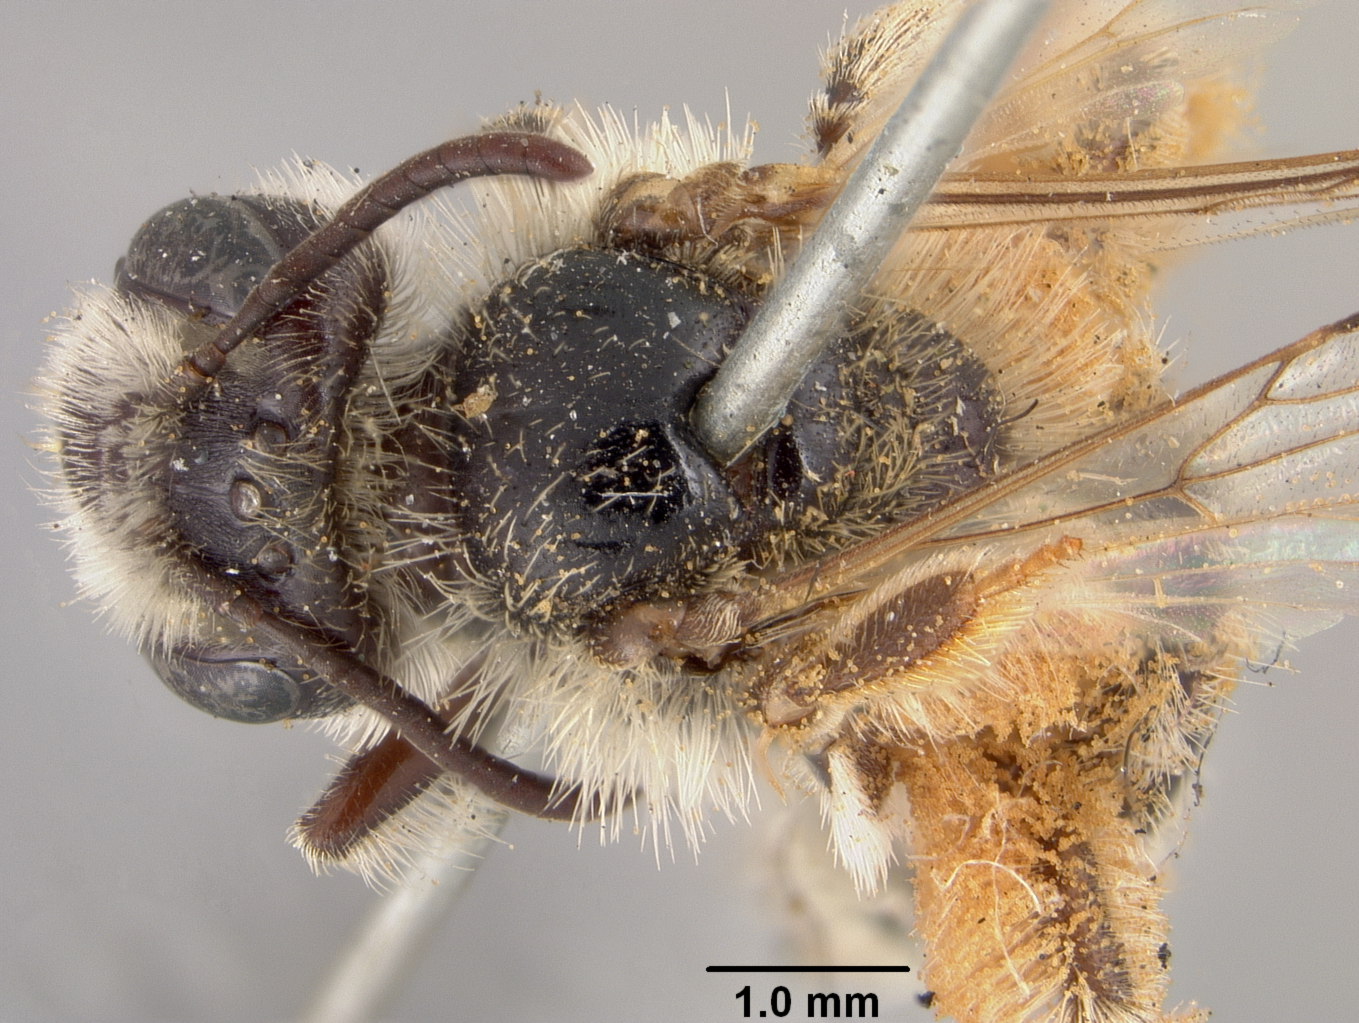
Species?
Andrena xanthigera
